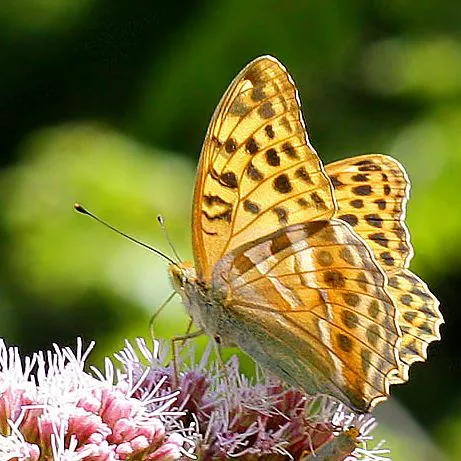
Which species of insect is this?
Argynnis paphia
